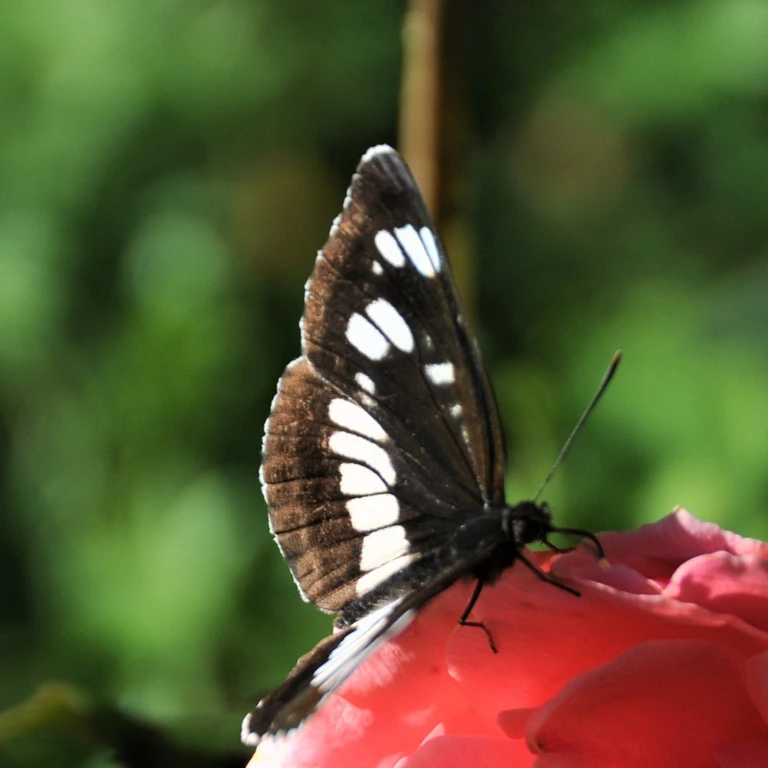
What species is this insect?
Neptis rivularis
